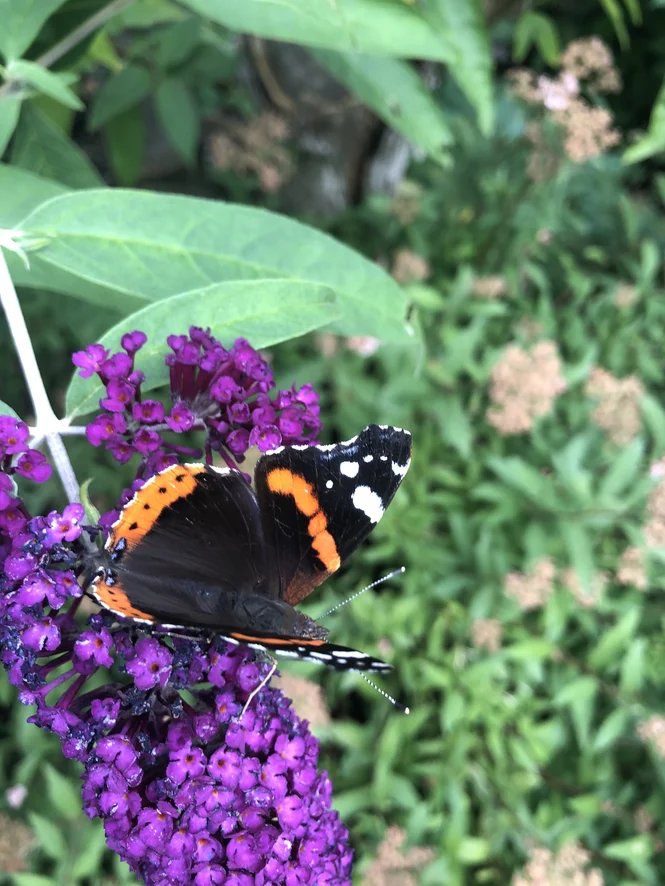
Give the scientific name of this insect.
Vanessa atalanta
